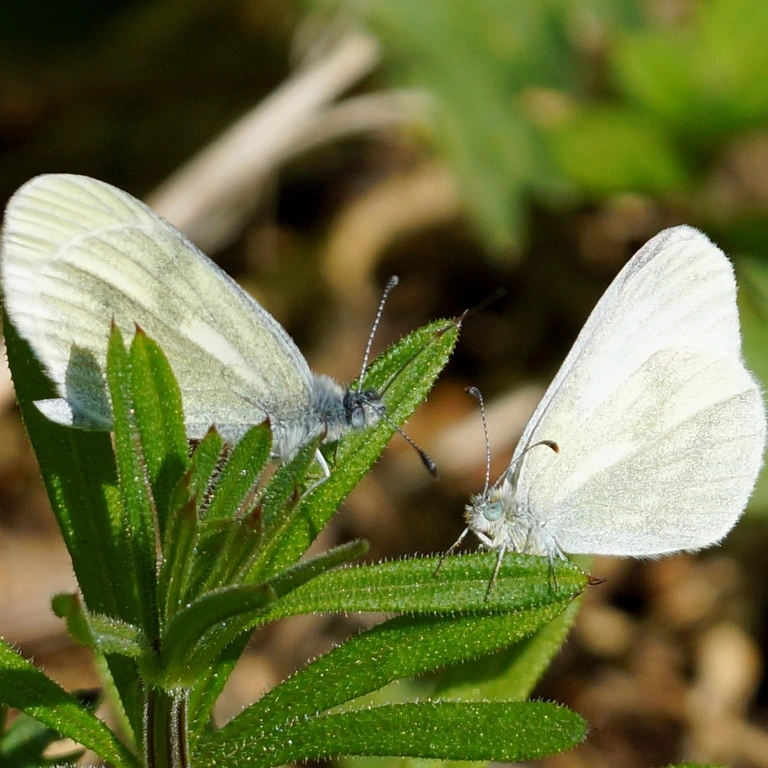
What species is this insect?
Leptidea sinapis/juvernica
